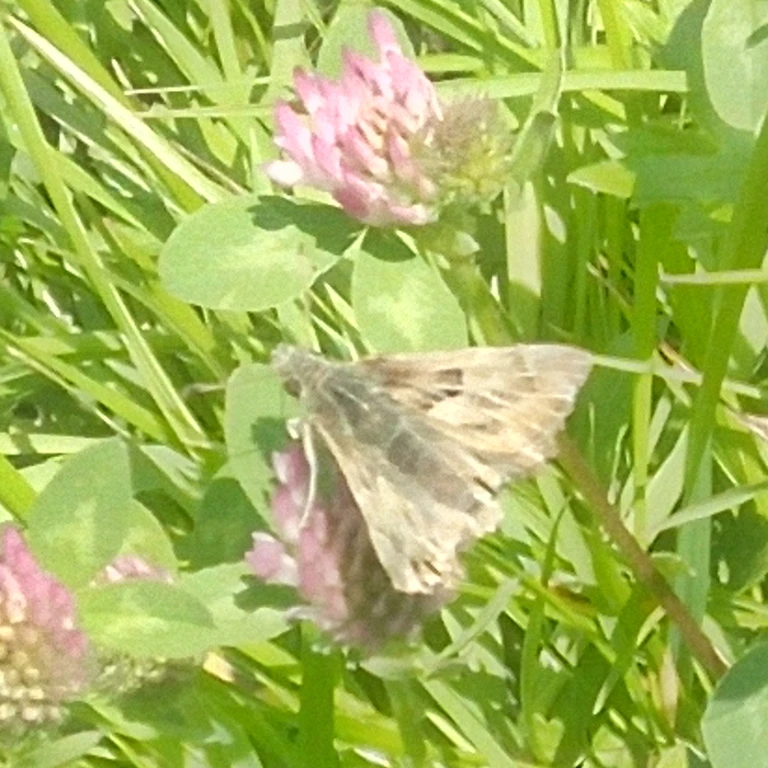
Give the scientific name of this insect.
Carcharodus alceae
